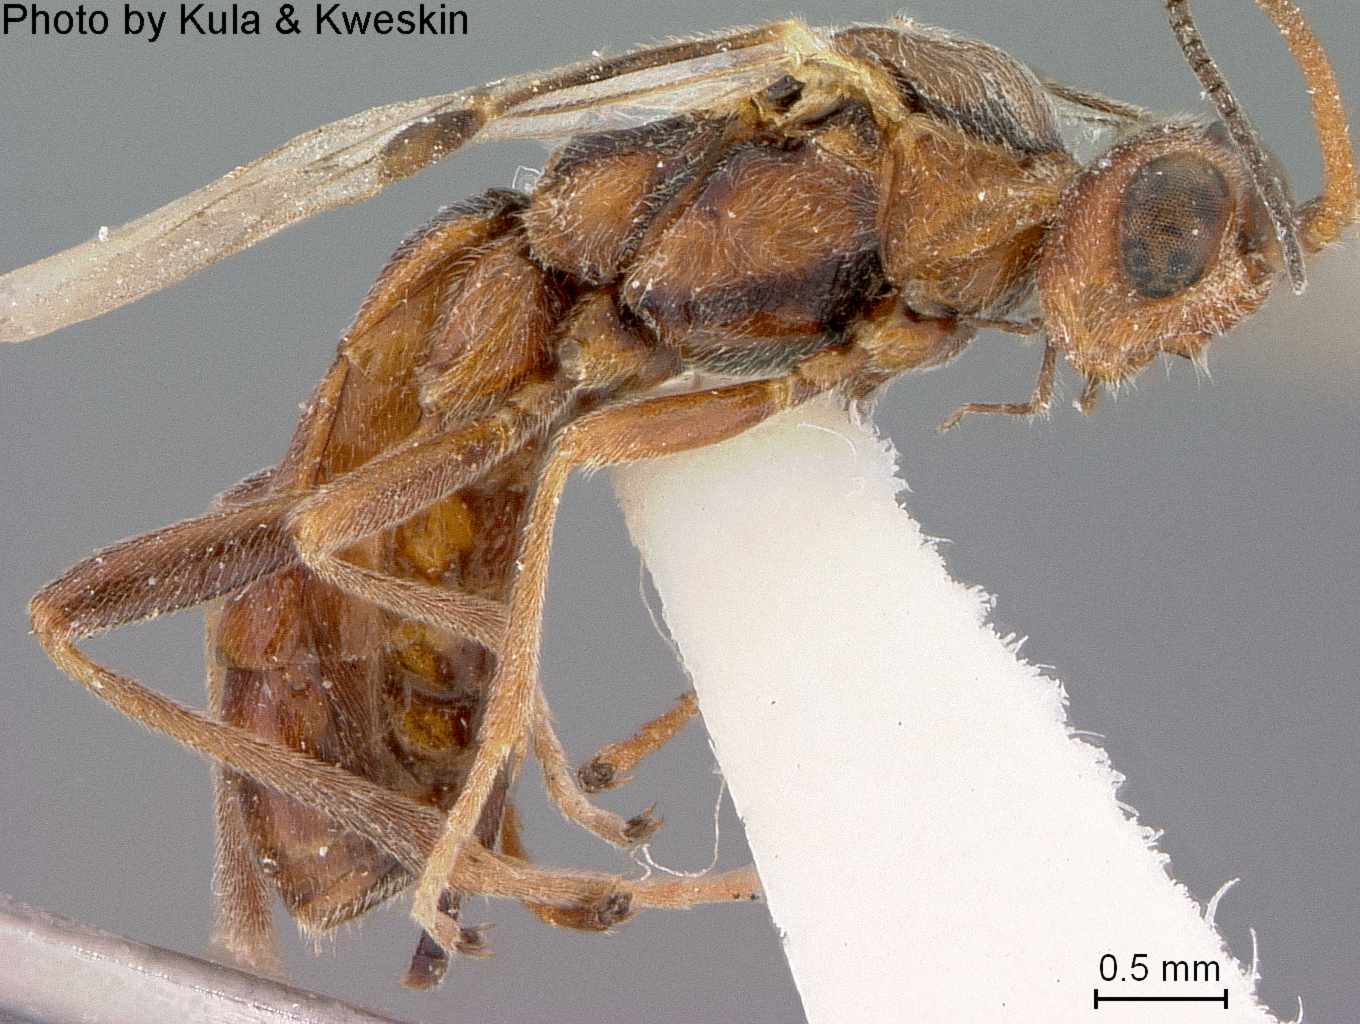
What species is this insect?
Aleiodes brachyphlebus
